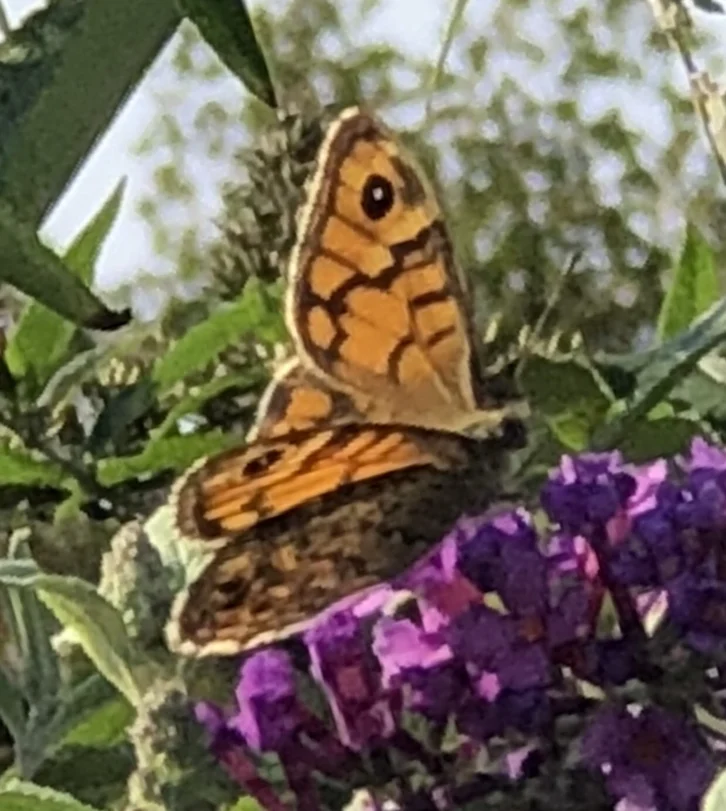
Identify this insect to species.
Lasiommata megera (also Pararge megera)
